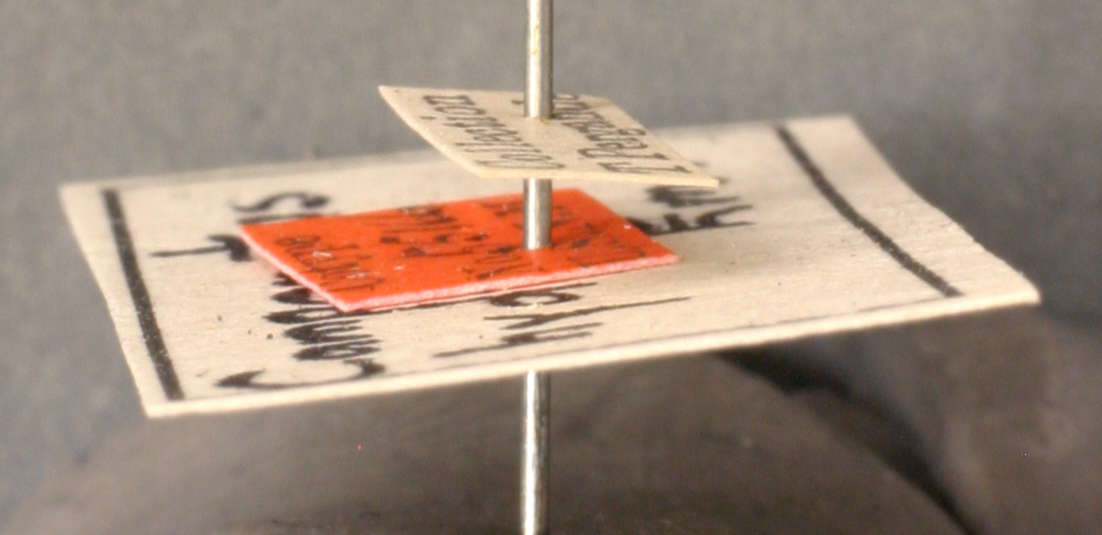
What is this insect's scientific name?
Camponotus hyatti
